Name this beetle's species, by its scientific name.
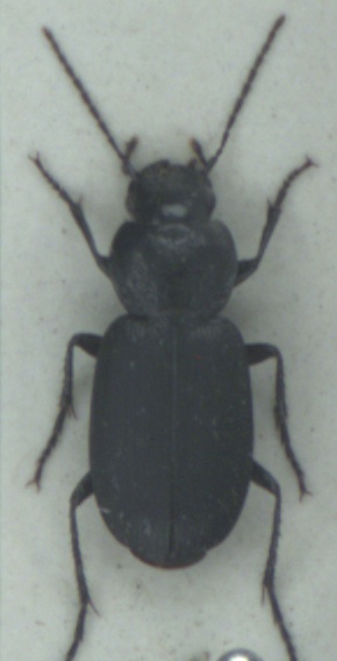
Licinus depressus
